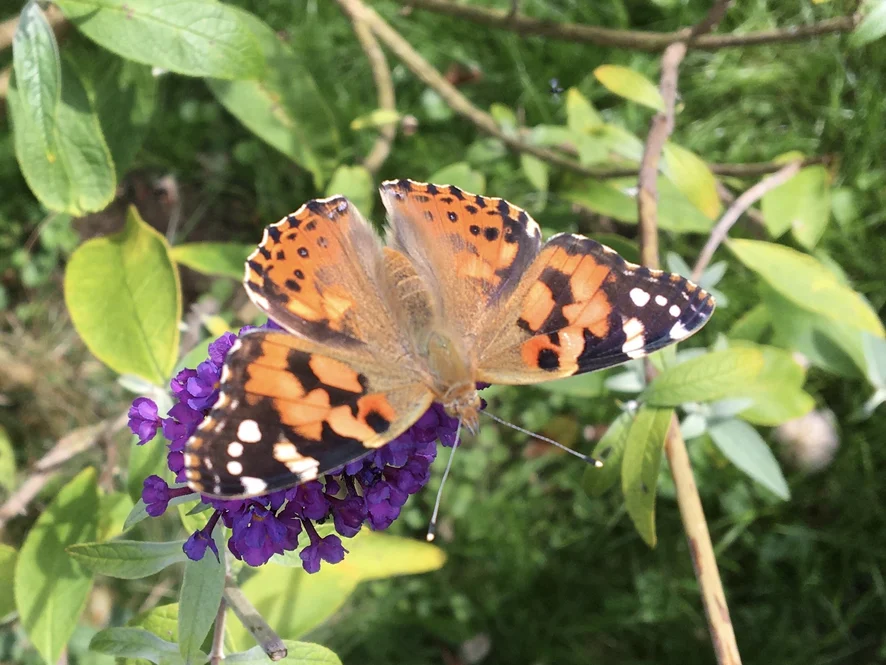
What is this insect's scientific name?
Vanessa cardui
